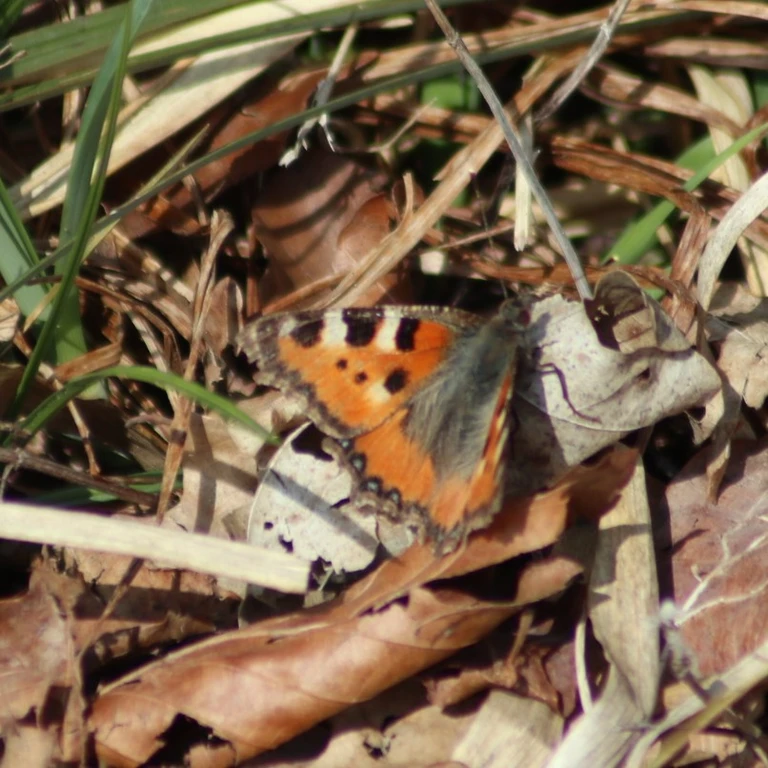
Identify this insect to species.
Aglais urticae
